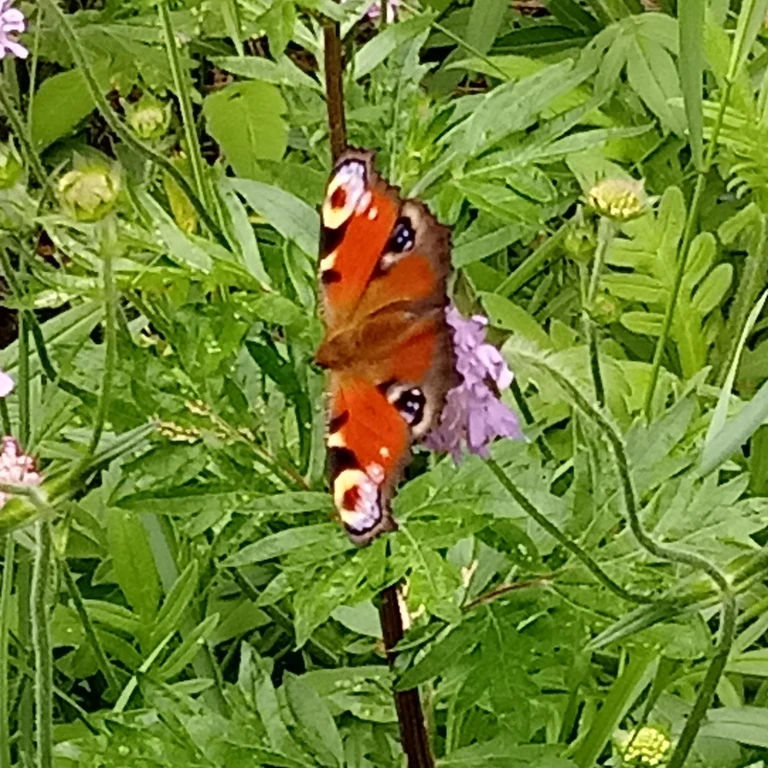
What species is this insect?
Aglais io
